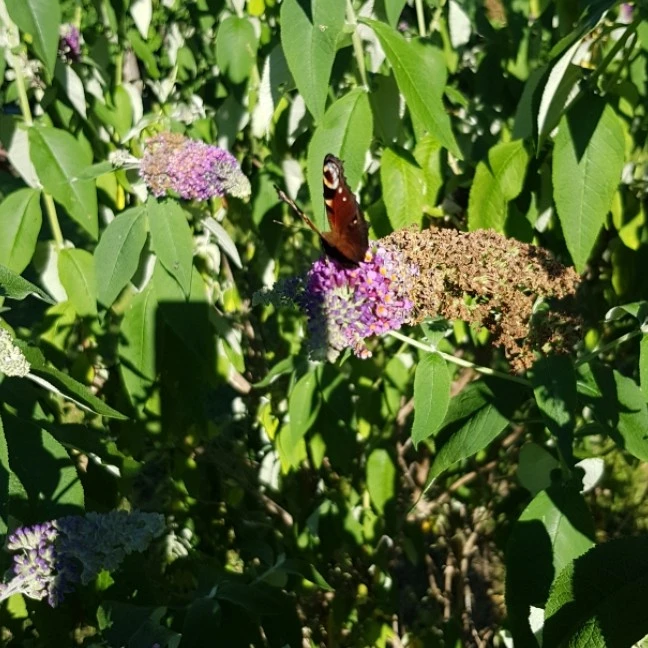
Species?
Aglais io
